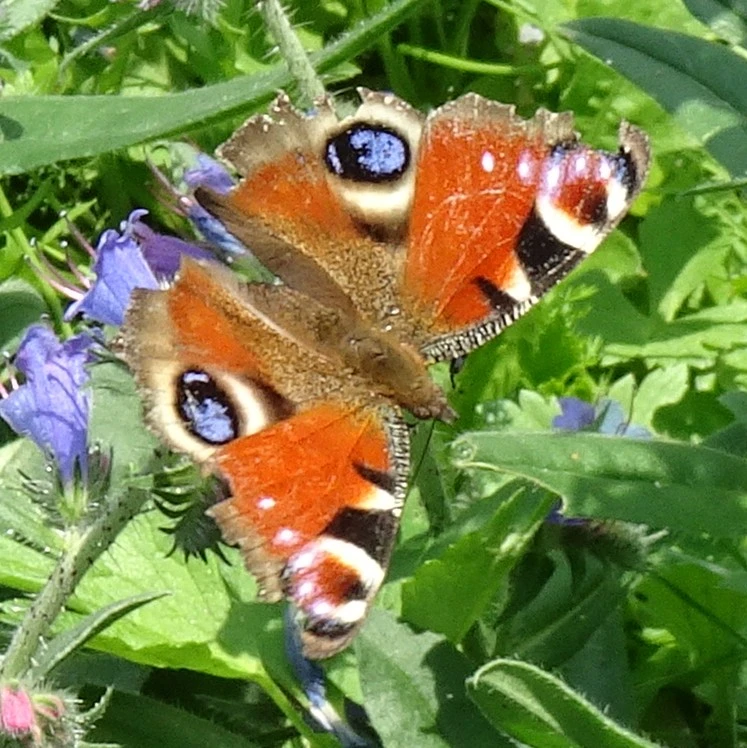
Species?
Aglais io
